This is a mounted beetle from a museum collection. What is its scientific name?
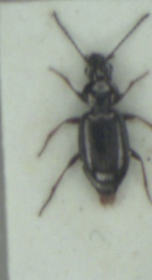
Bembidion properans
